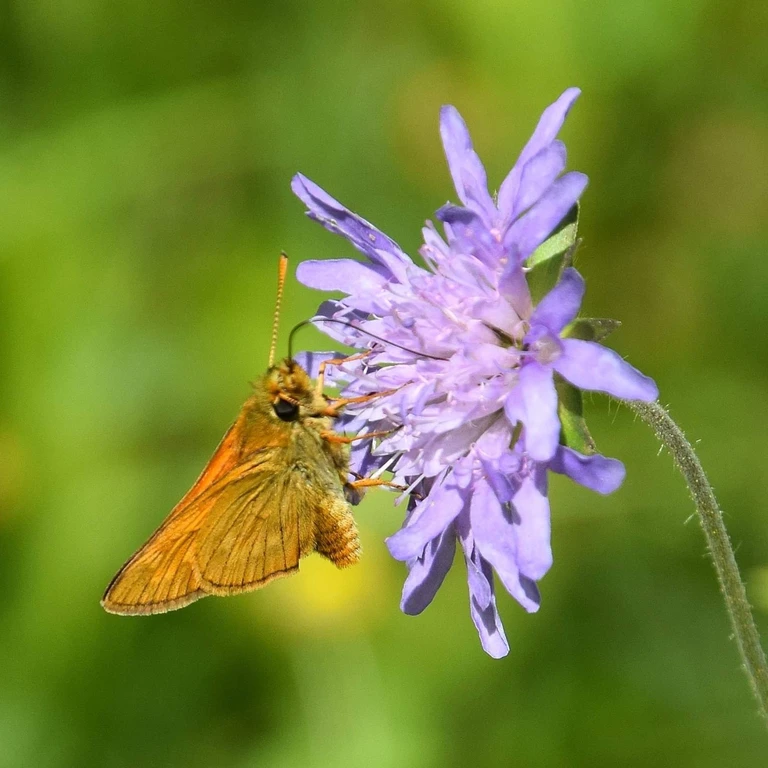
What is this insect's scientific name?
Ochlodes sylvanus (also Ochlodes venata)
